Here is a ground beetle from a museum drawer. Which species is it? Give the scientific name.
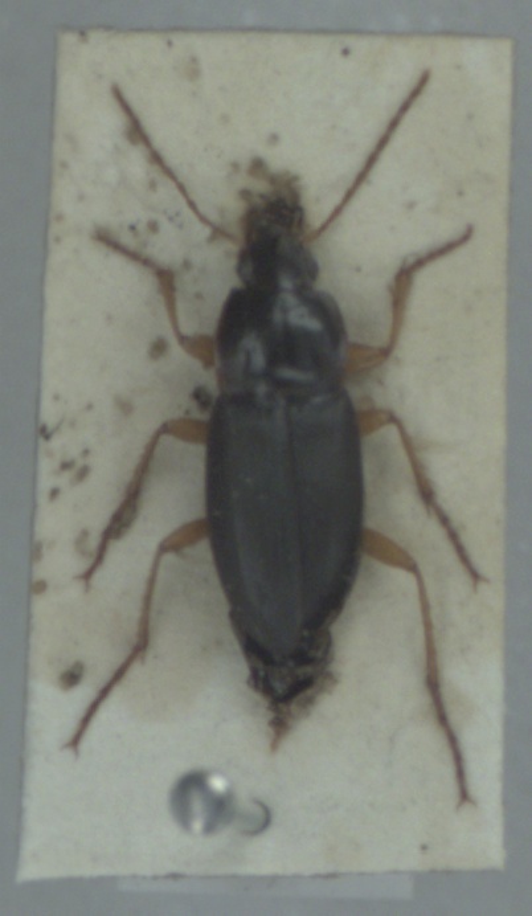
Calathus erratus
